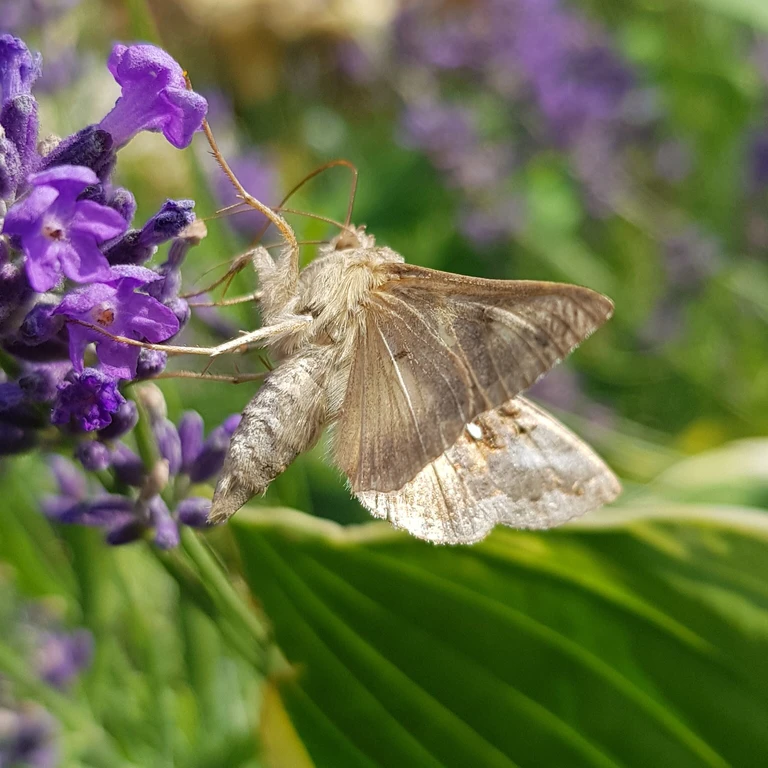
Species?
Autographa gamma
